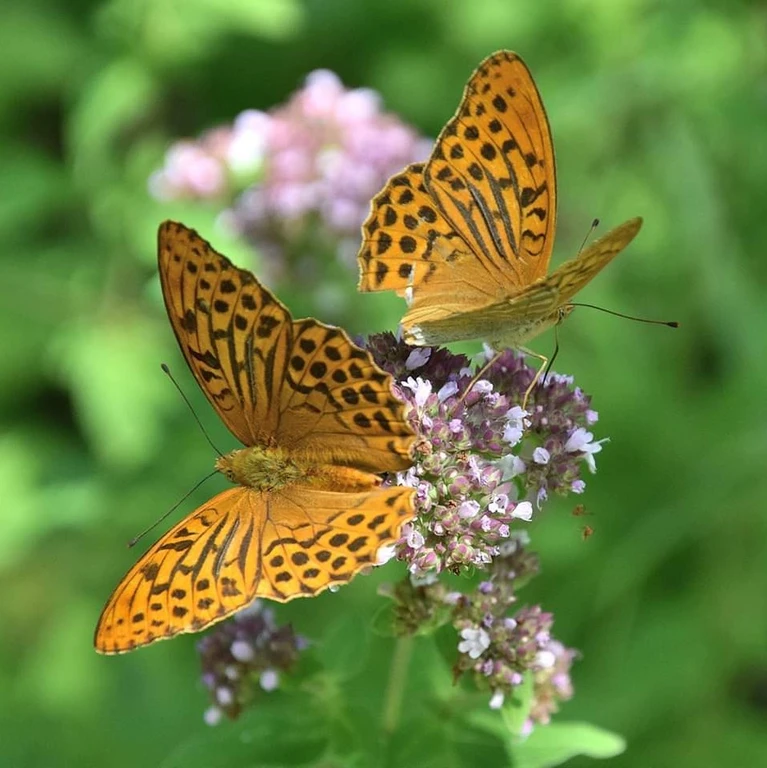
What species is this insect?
Argynnis paphia
